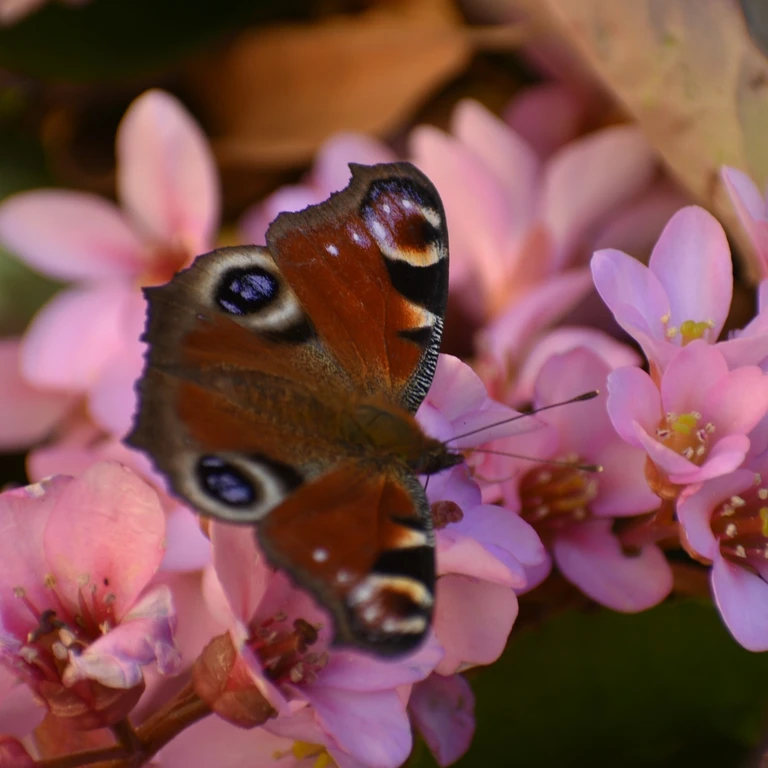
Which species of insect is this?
Aglais io
